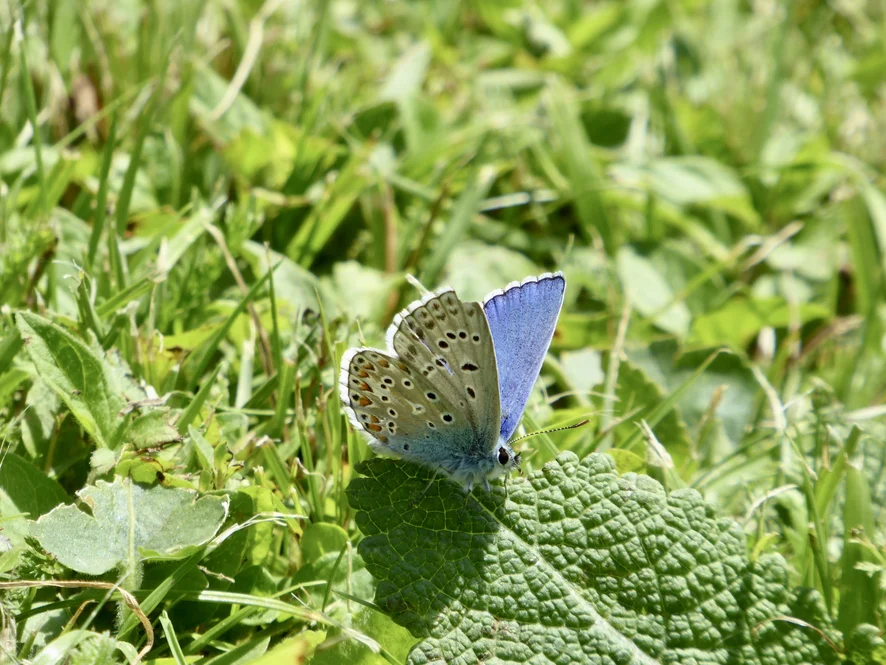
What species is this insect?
Lysandra bellargus
